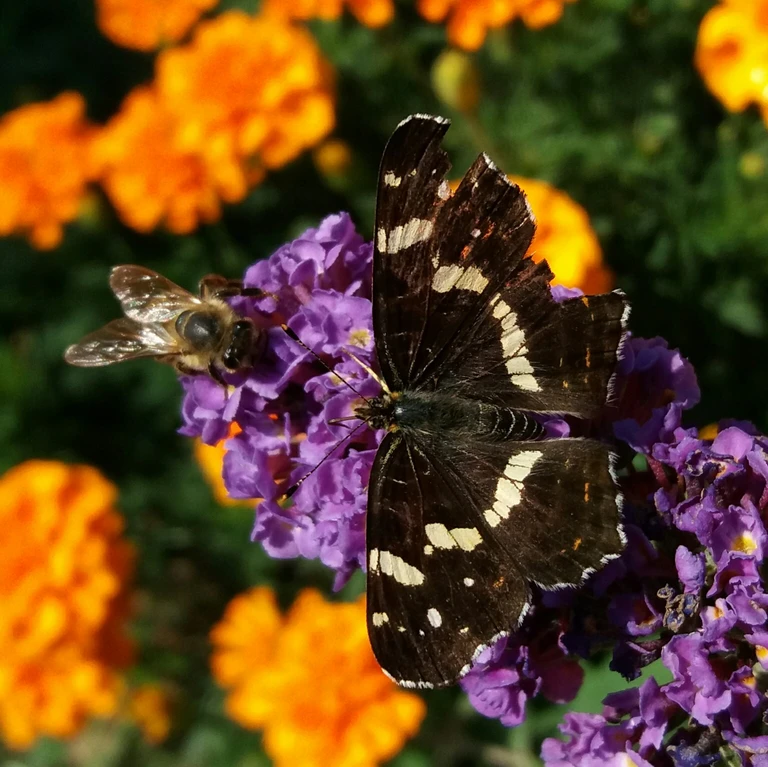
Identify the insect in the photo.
Araschnia levana
